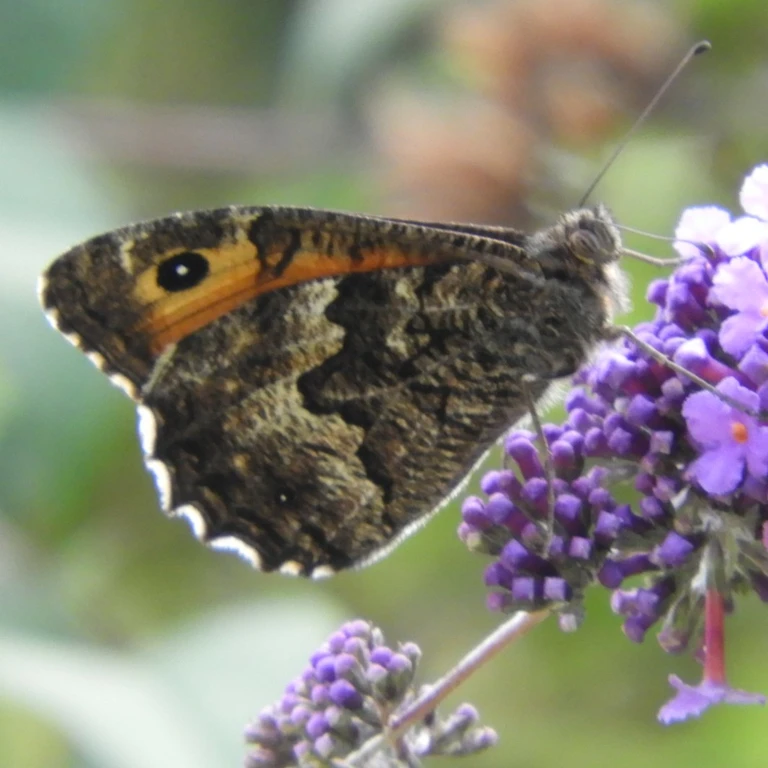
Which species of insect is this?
Hipparchia semele
